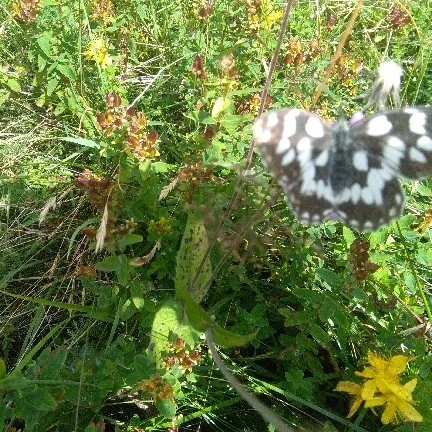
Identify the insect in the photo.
Melanargia galathea
